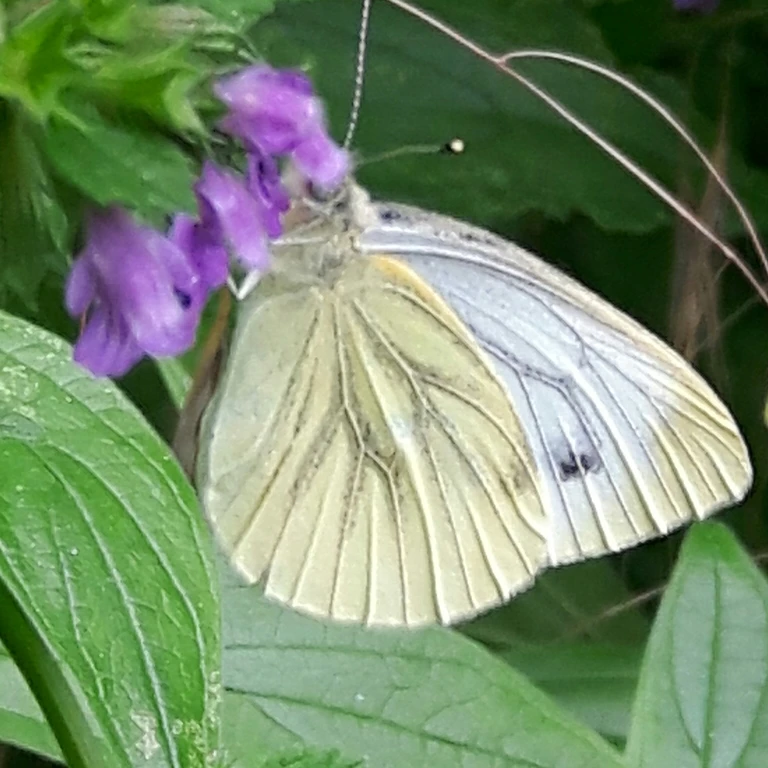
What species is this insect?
Pieris napi
